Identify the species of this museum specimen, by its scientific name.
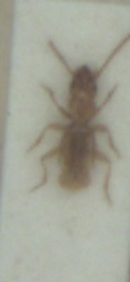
Aepopsis robinii
